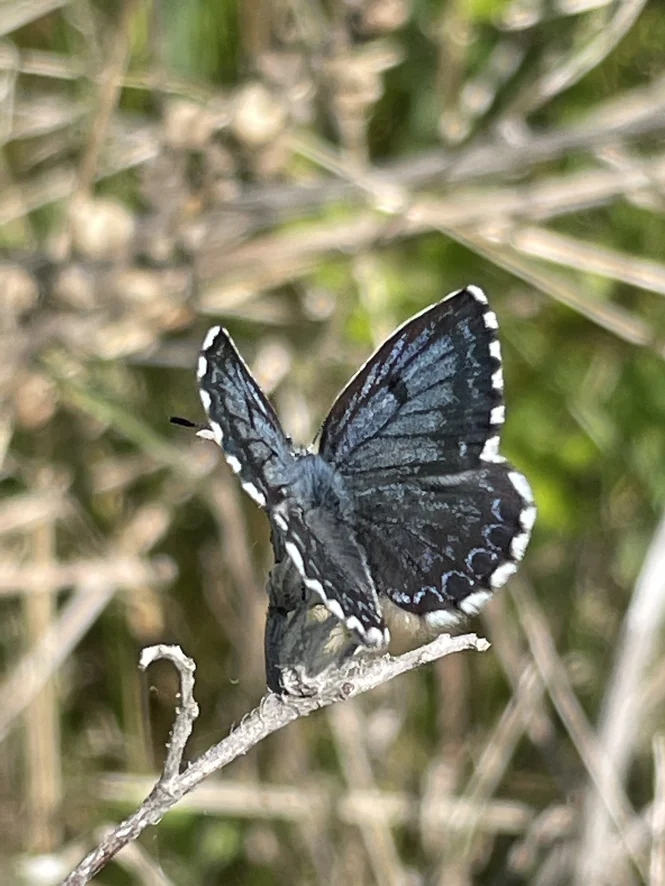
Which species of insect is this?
Scolitantides orion
